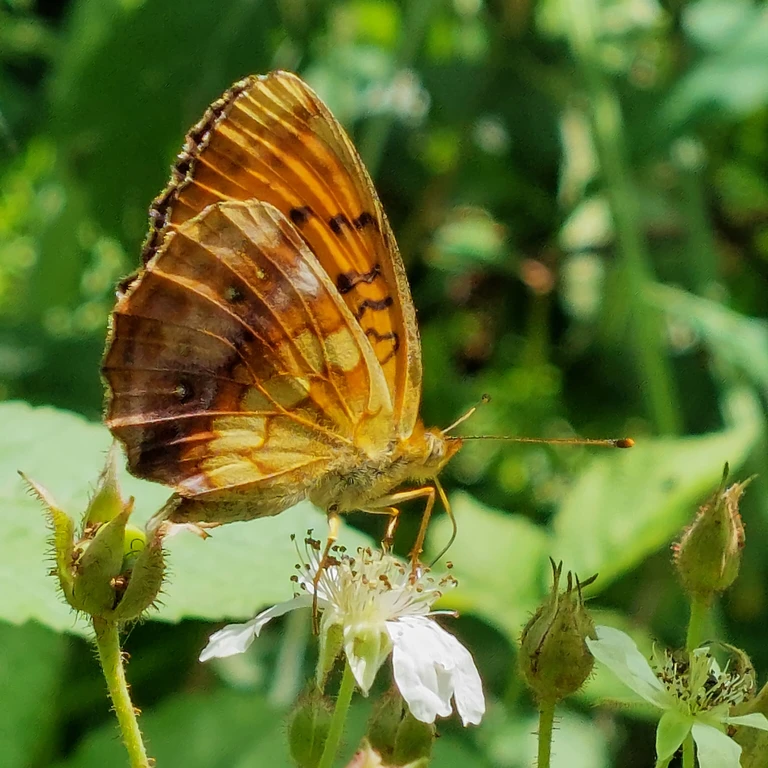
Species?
Brenthis daphne
